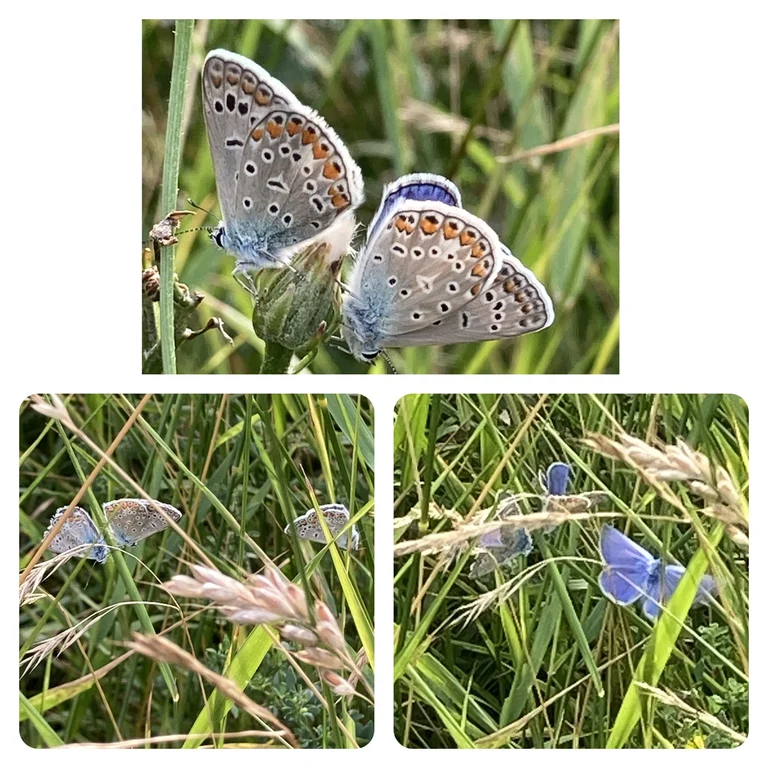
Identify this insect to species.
Polyommatus icarus
